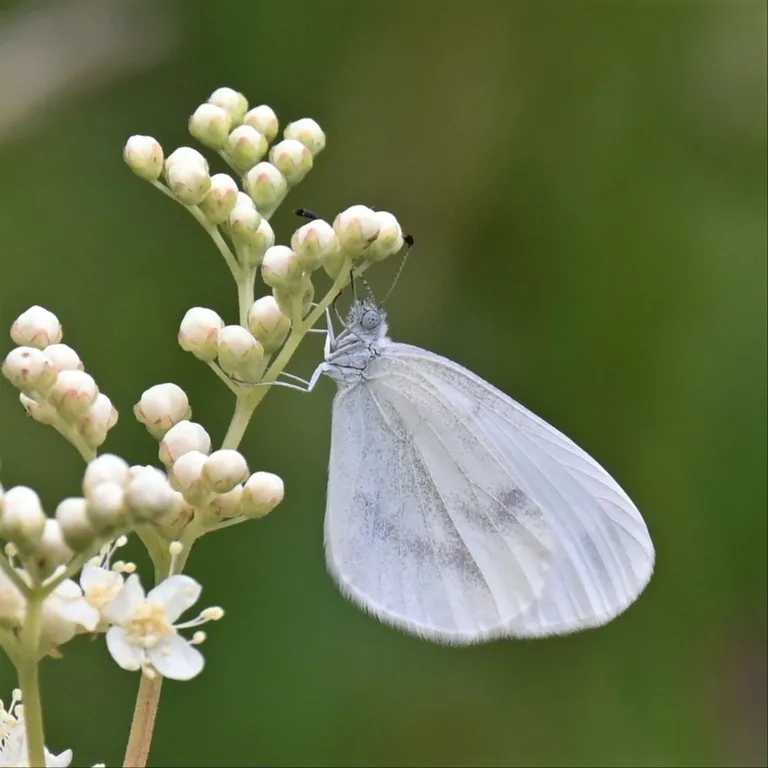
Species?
Leptidea sinapis/juvernica
